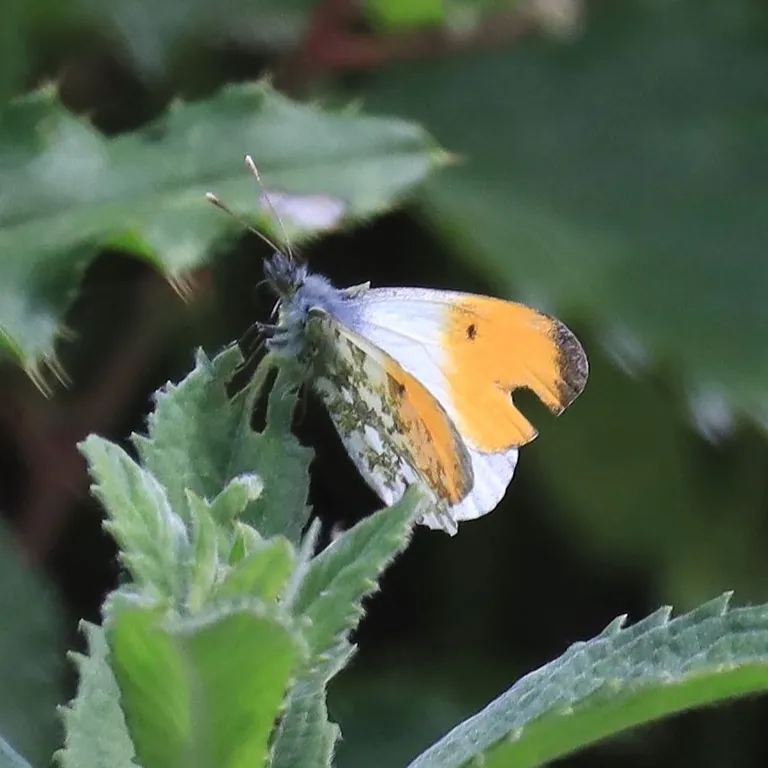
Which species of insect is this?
Anthocharis cardamines
